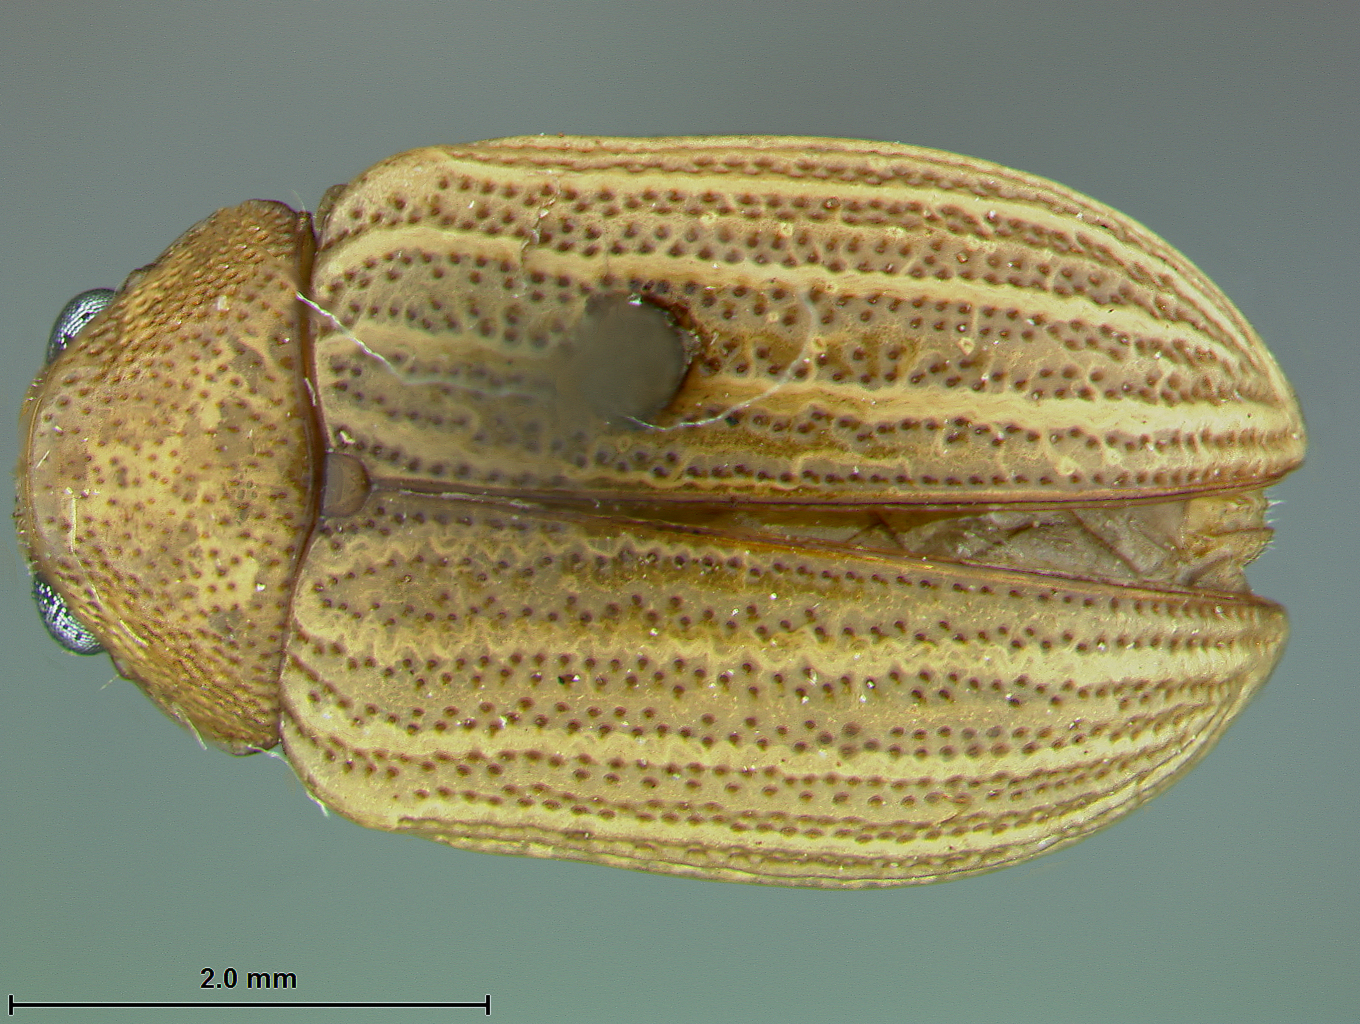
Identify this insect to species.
Colaspis crinicornis
